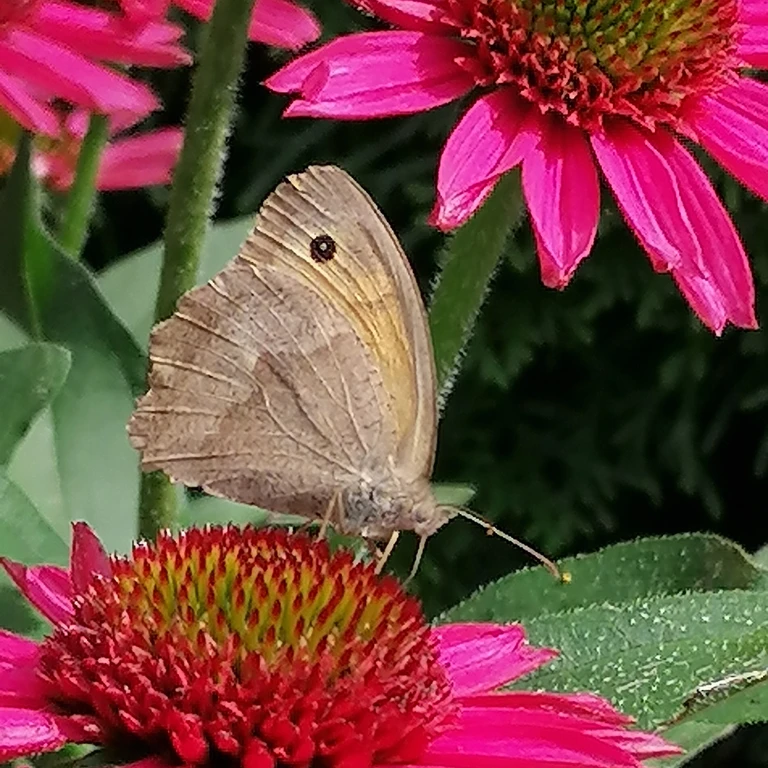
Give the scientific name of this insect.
Maniola jurtina
